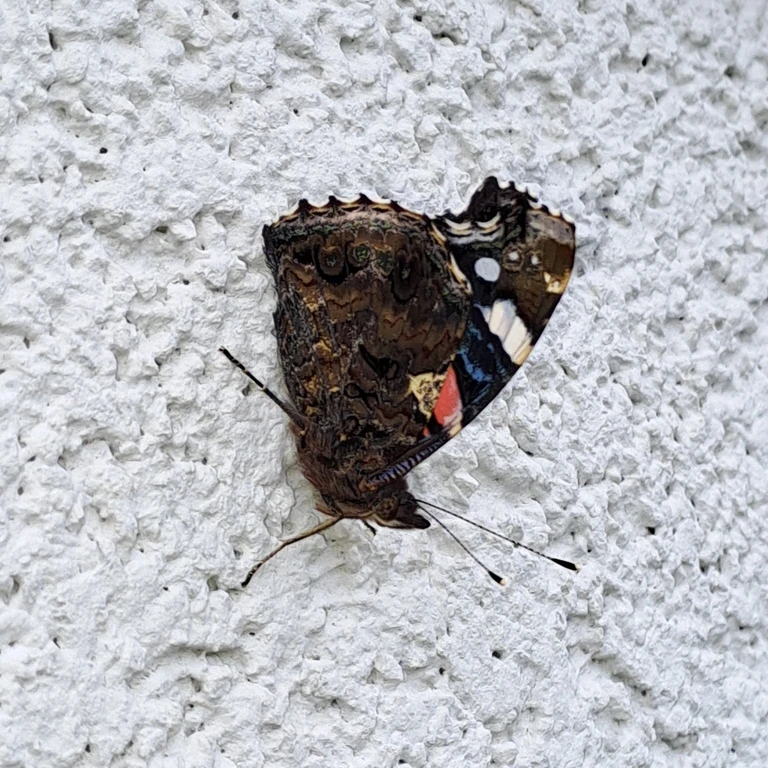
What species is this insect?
Vanessa atalanta
